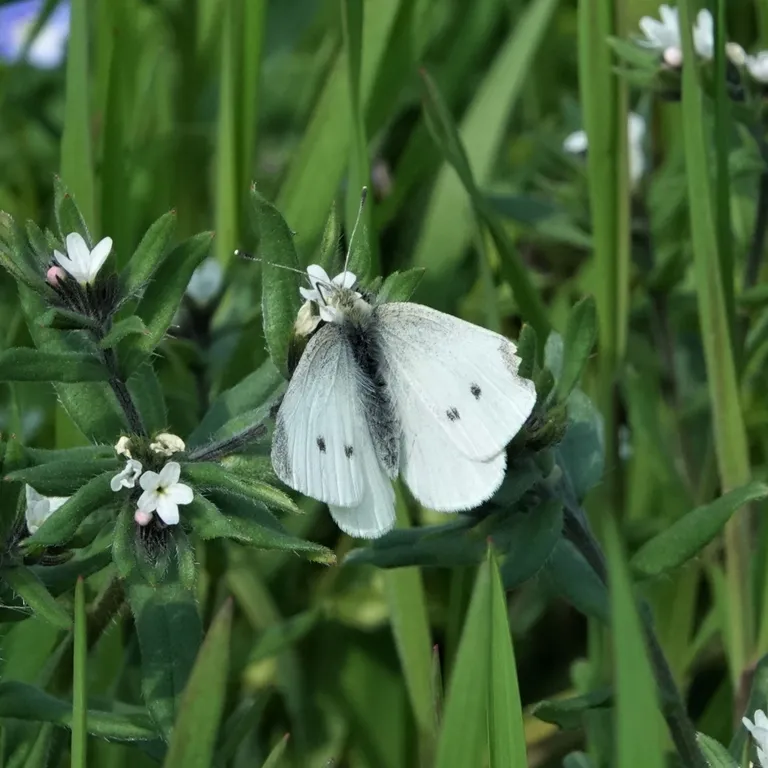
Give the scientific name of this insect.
Pieris rapae
